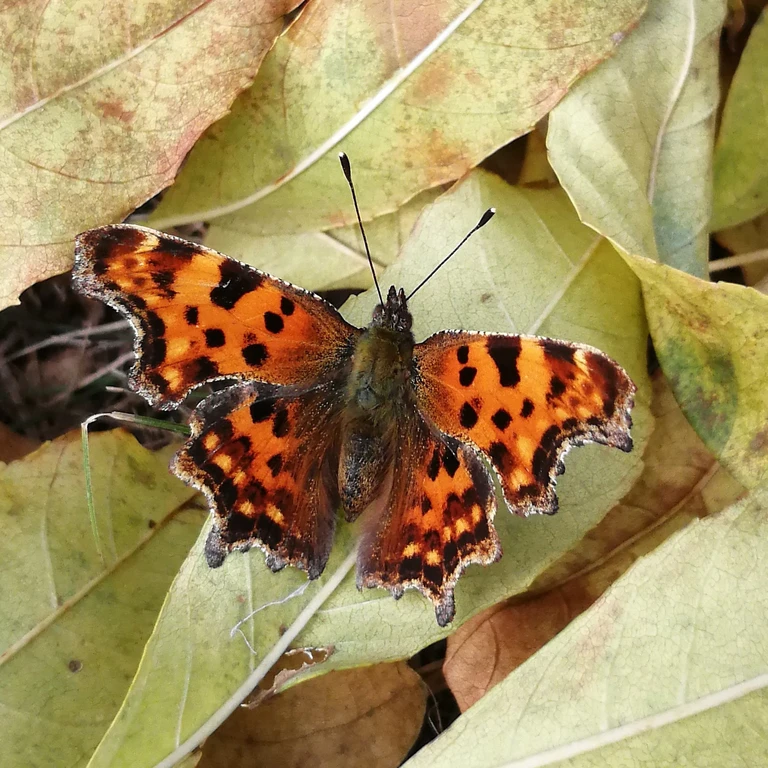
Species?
Polygonia c-album
